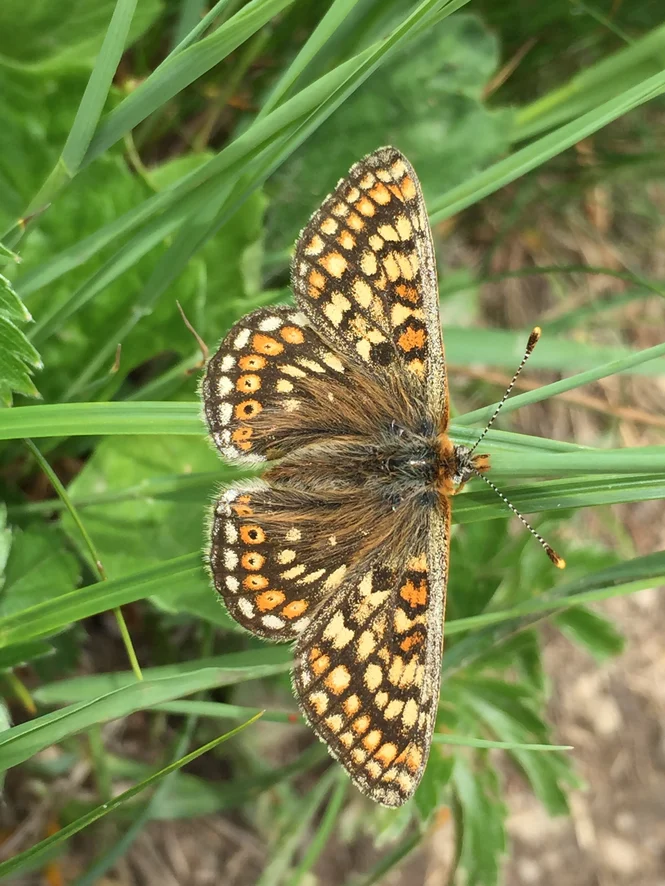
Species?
Euphydryas aurinia
